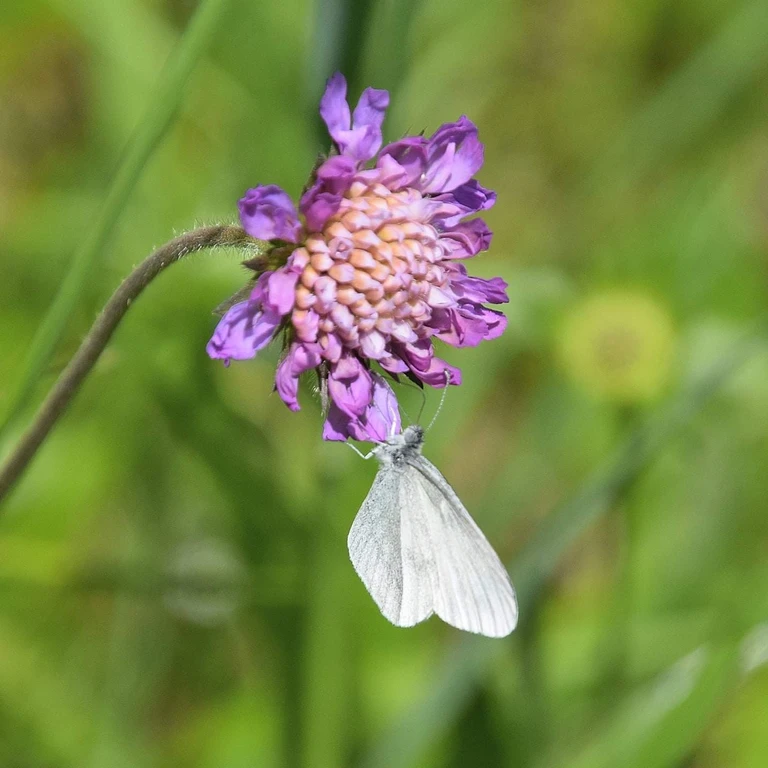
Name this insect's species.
Leptidea sinapis/juvernica
